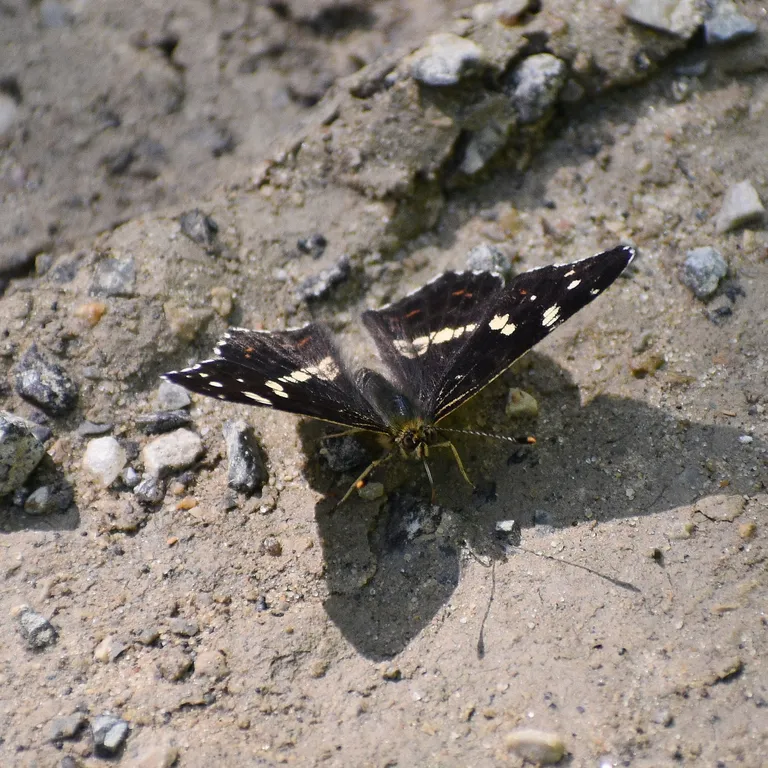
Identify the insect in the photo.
Araschnia levana
